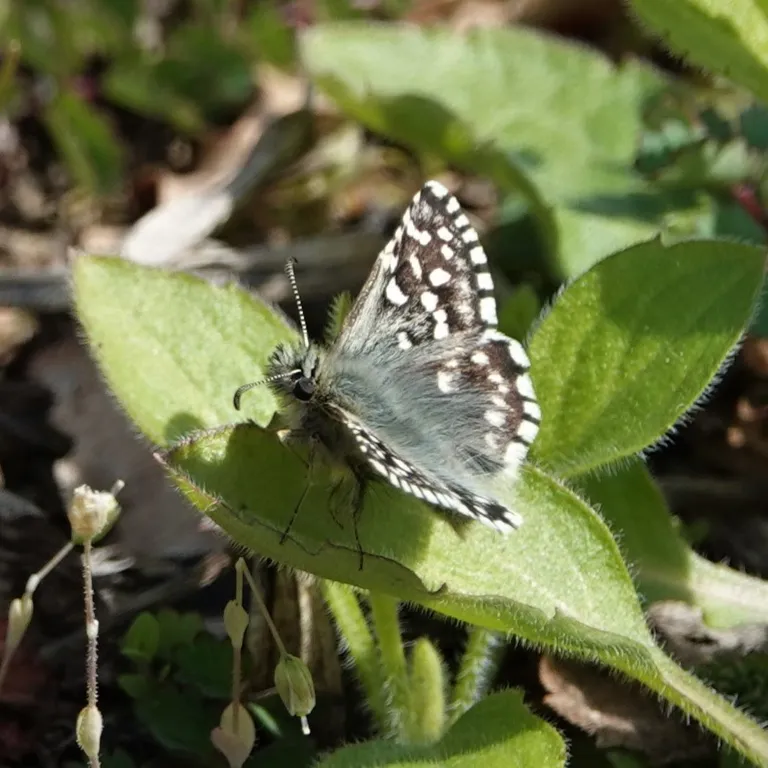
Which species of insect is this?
Pyrgus malvae
